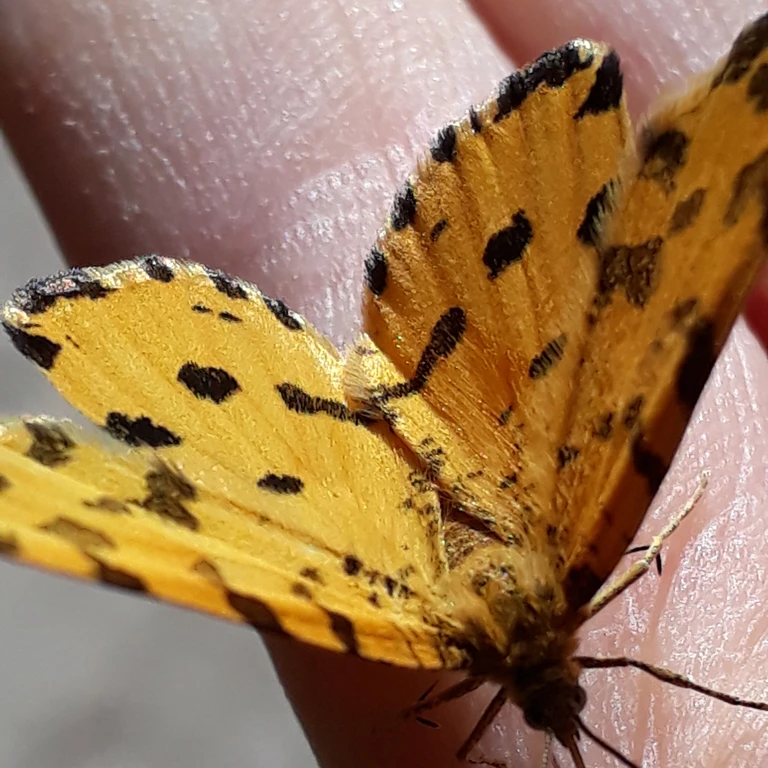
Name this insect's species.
Pseudopanthera macularia
